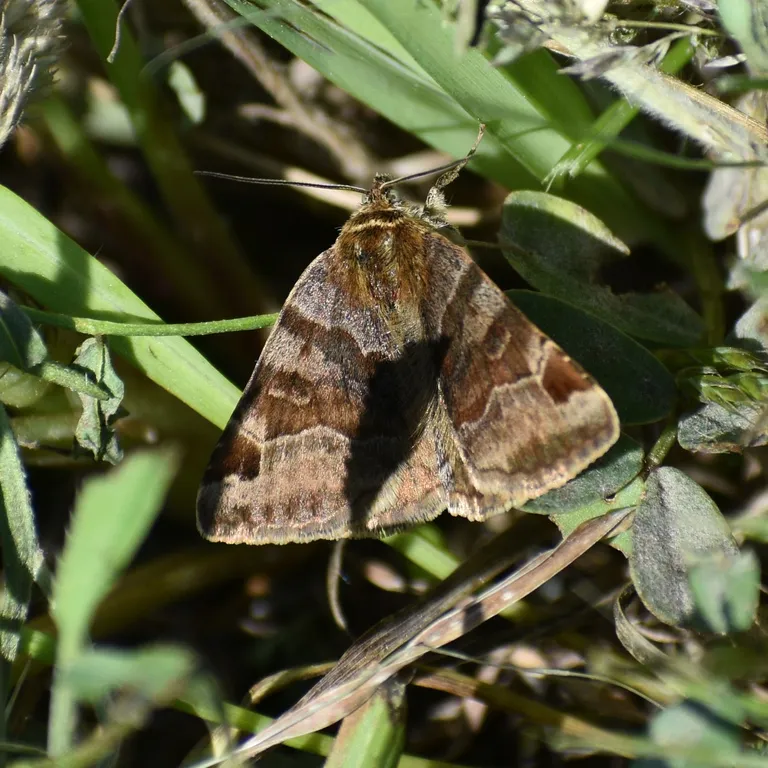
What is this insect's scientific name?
Euclidia glyphica
